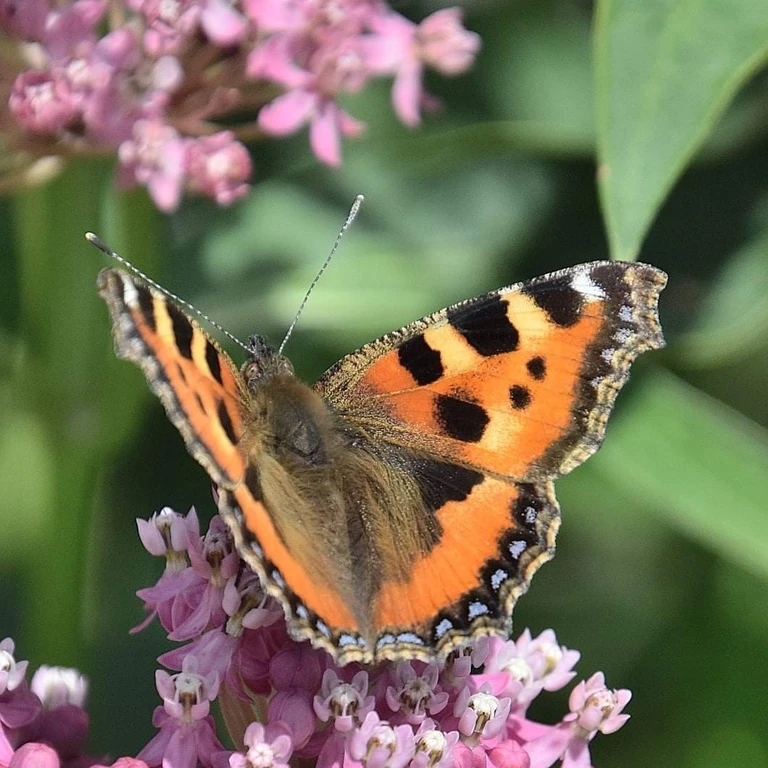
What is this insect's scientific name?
Aglais urticae
